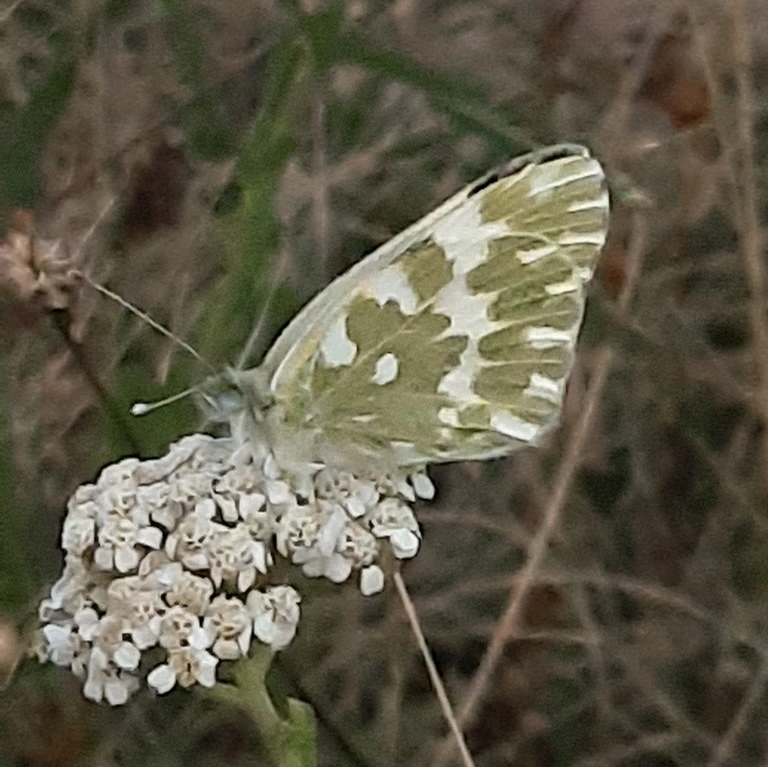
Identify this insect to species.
Pontia edusa
